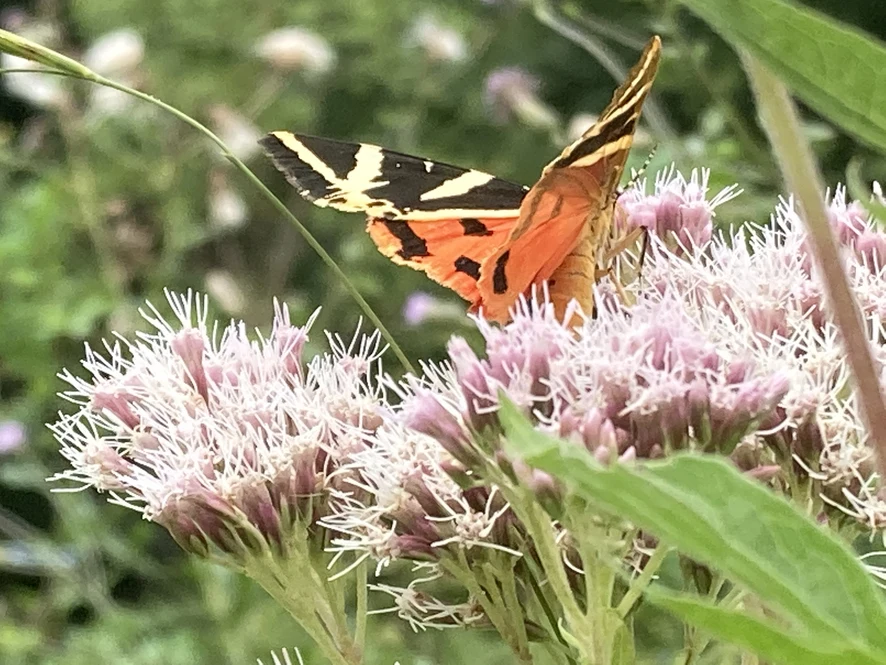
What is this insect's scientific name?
Euplagia quadripunctaria
